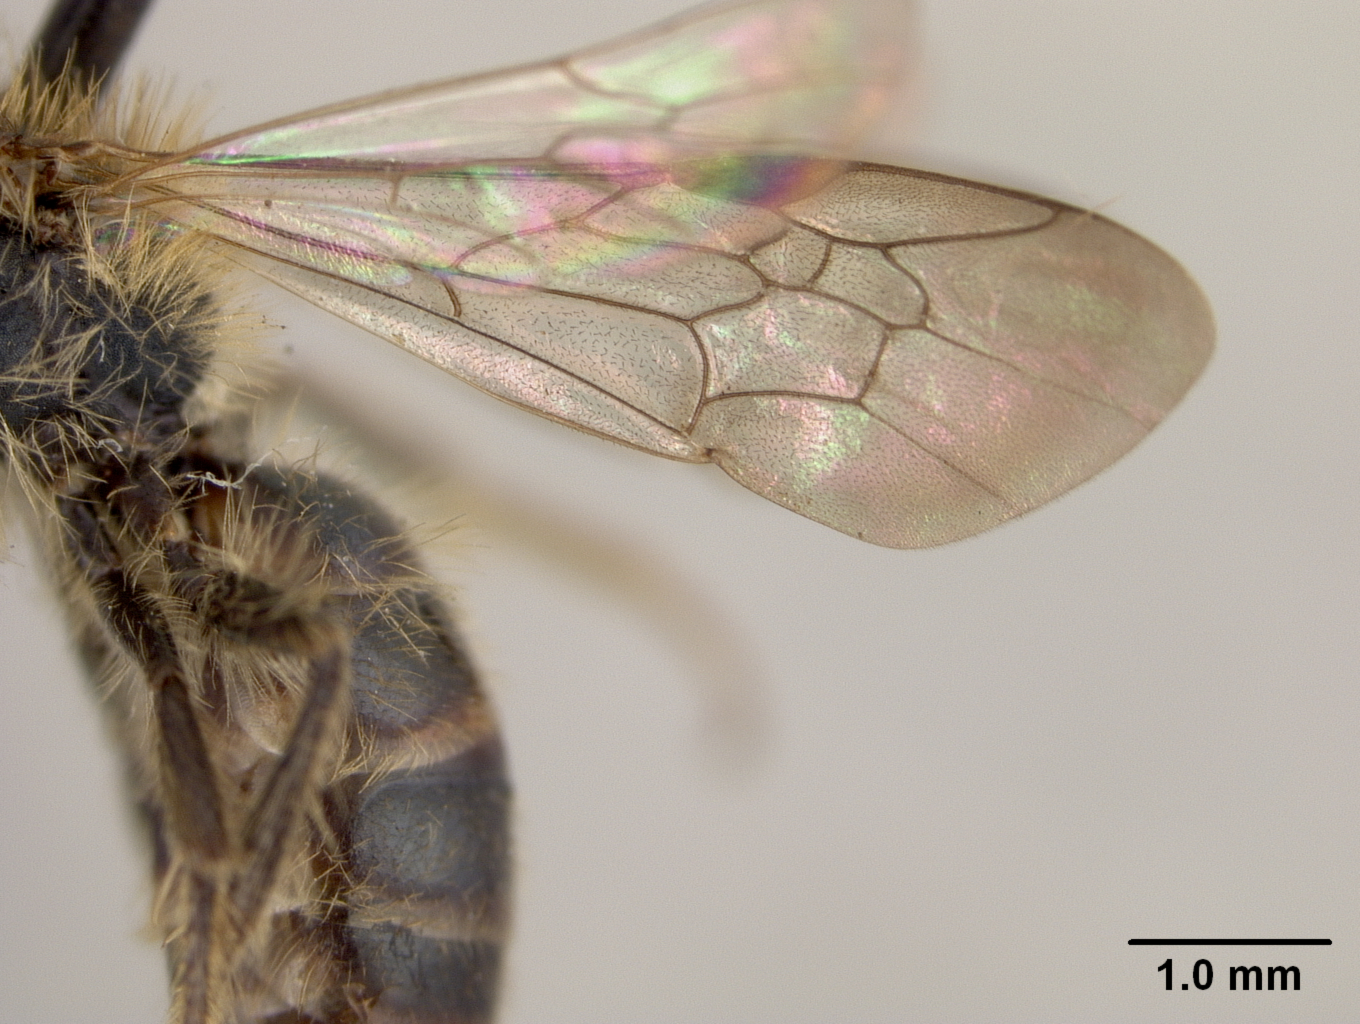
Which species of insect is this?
Andrena claremonti
